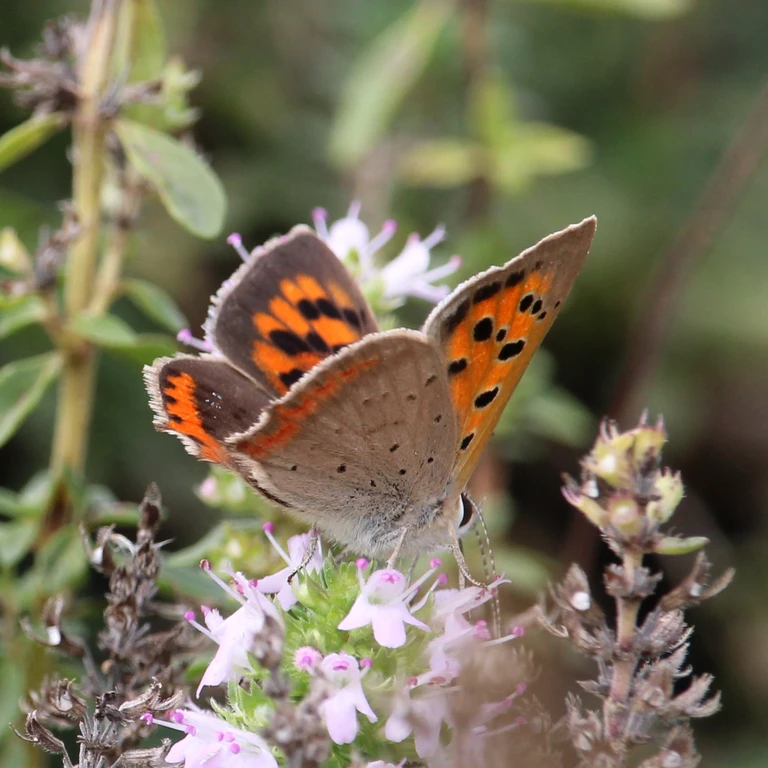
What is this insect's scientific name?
Lycaena phlaeas
